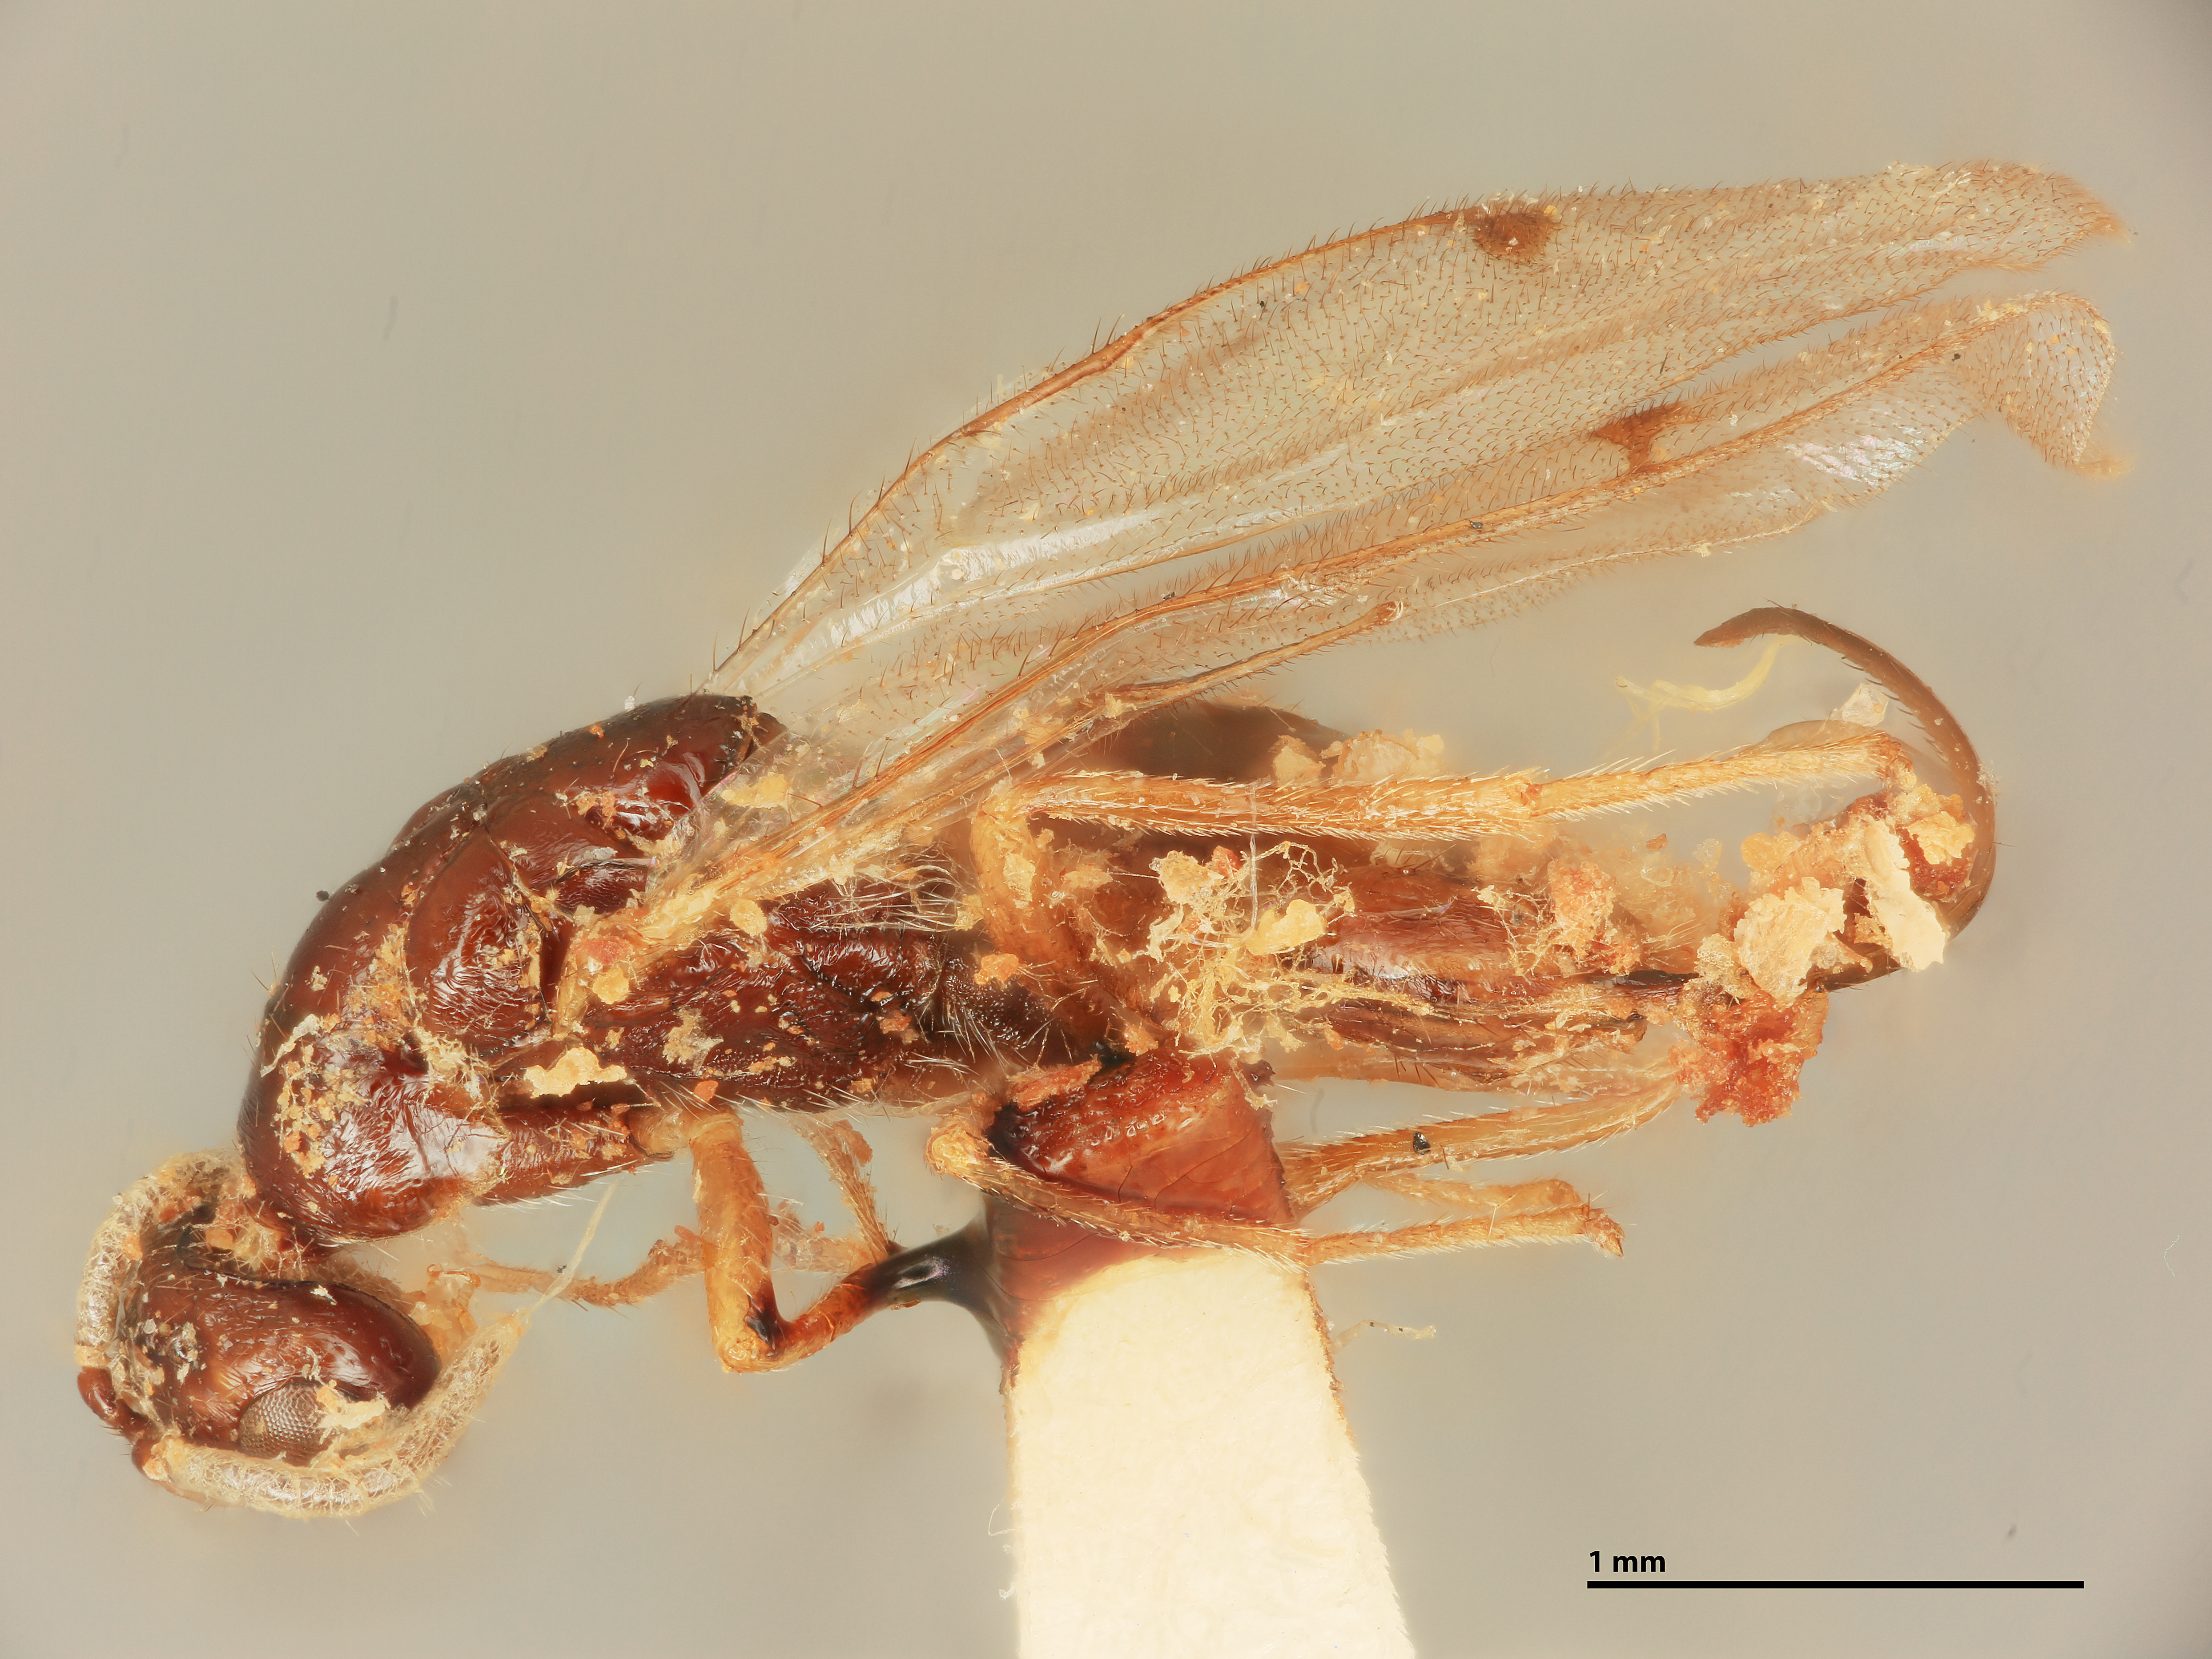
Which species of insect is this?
Megastigmus borriesi
